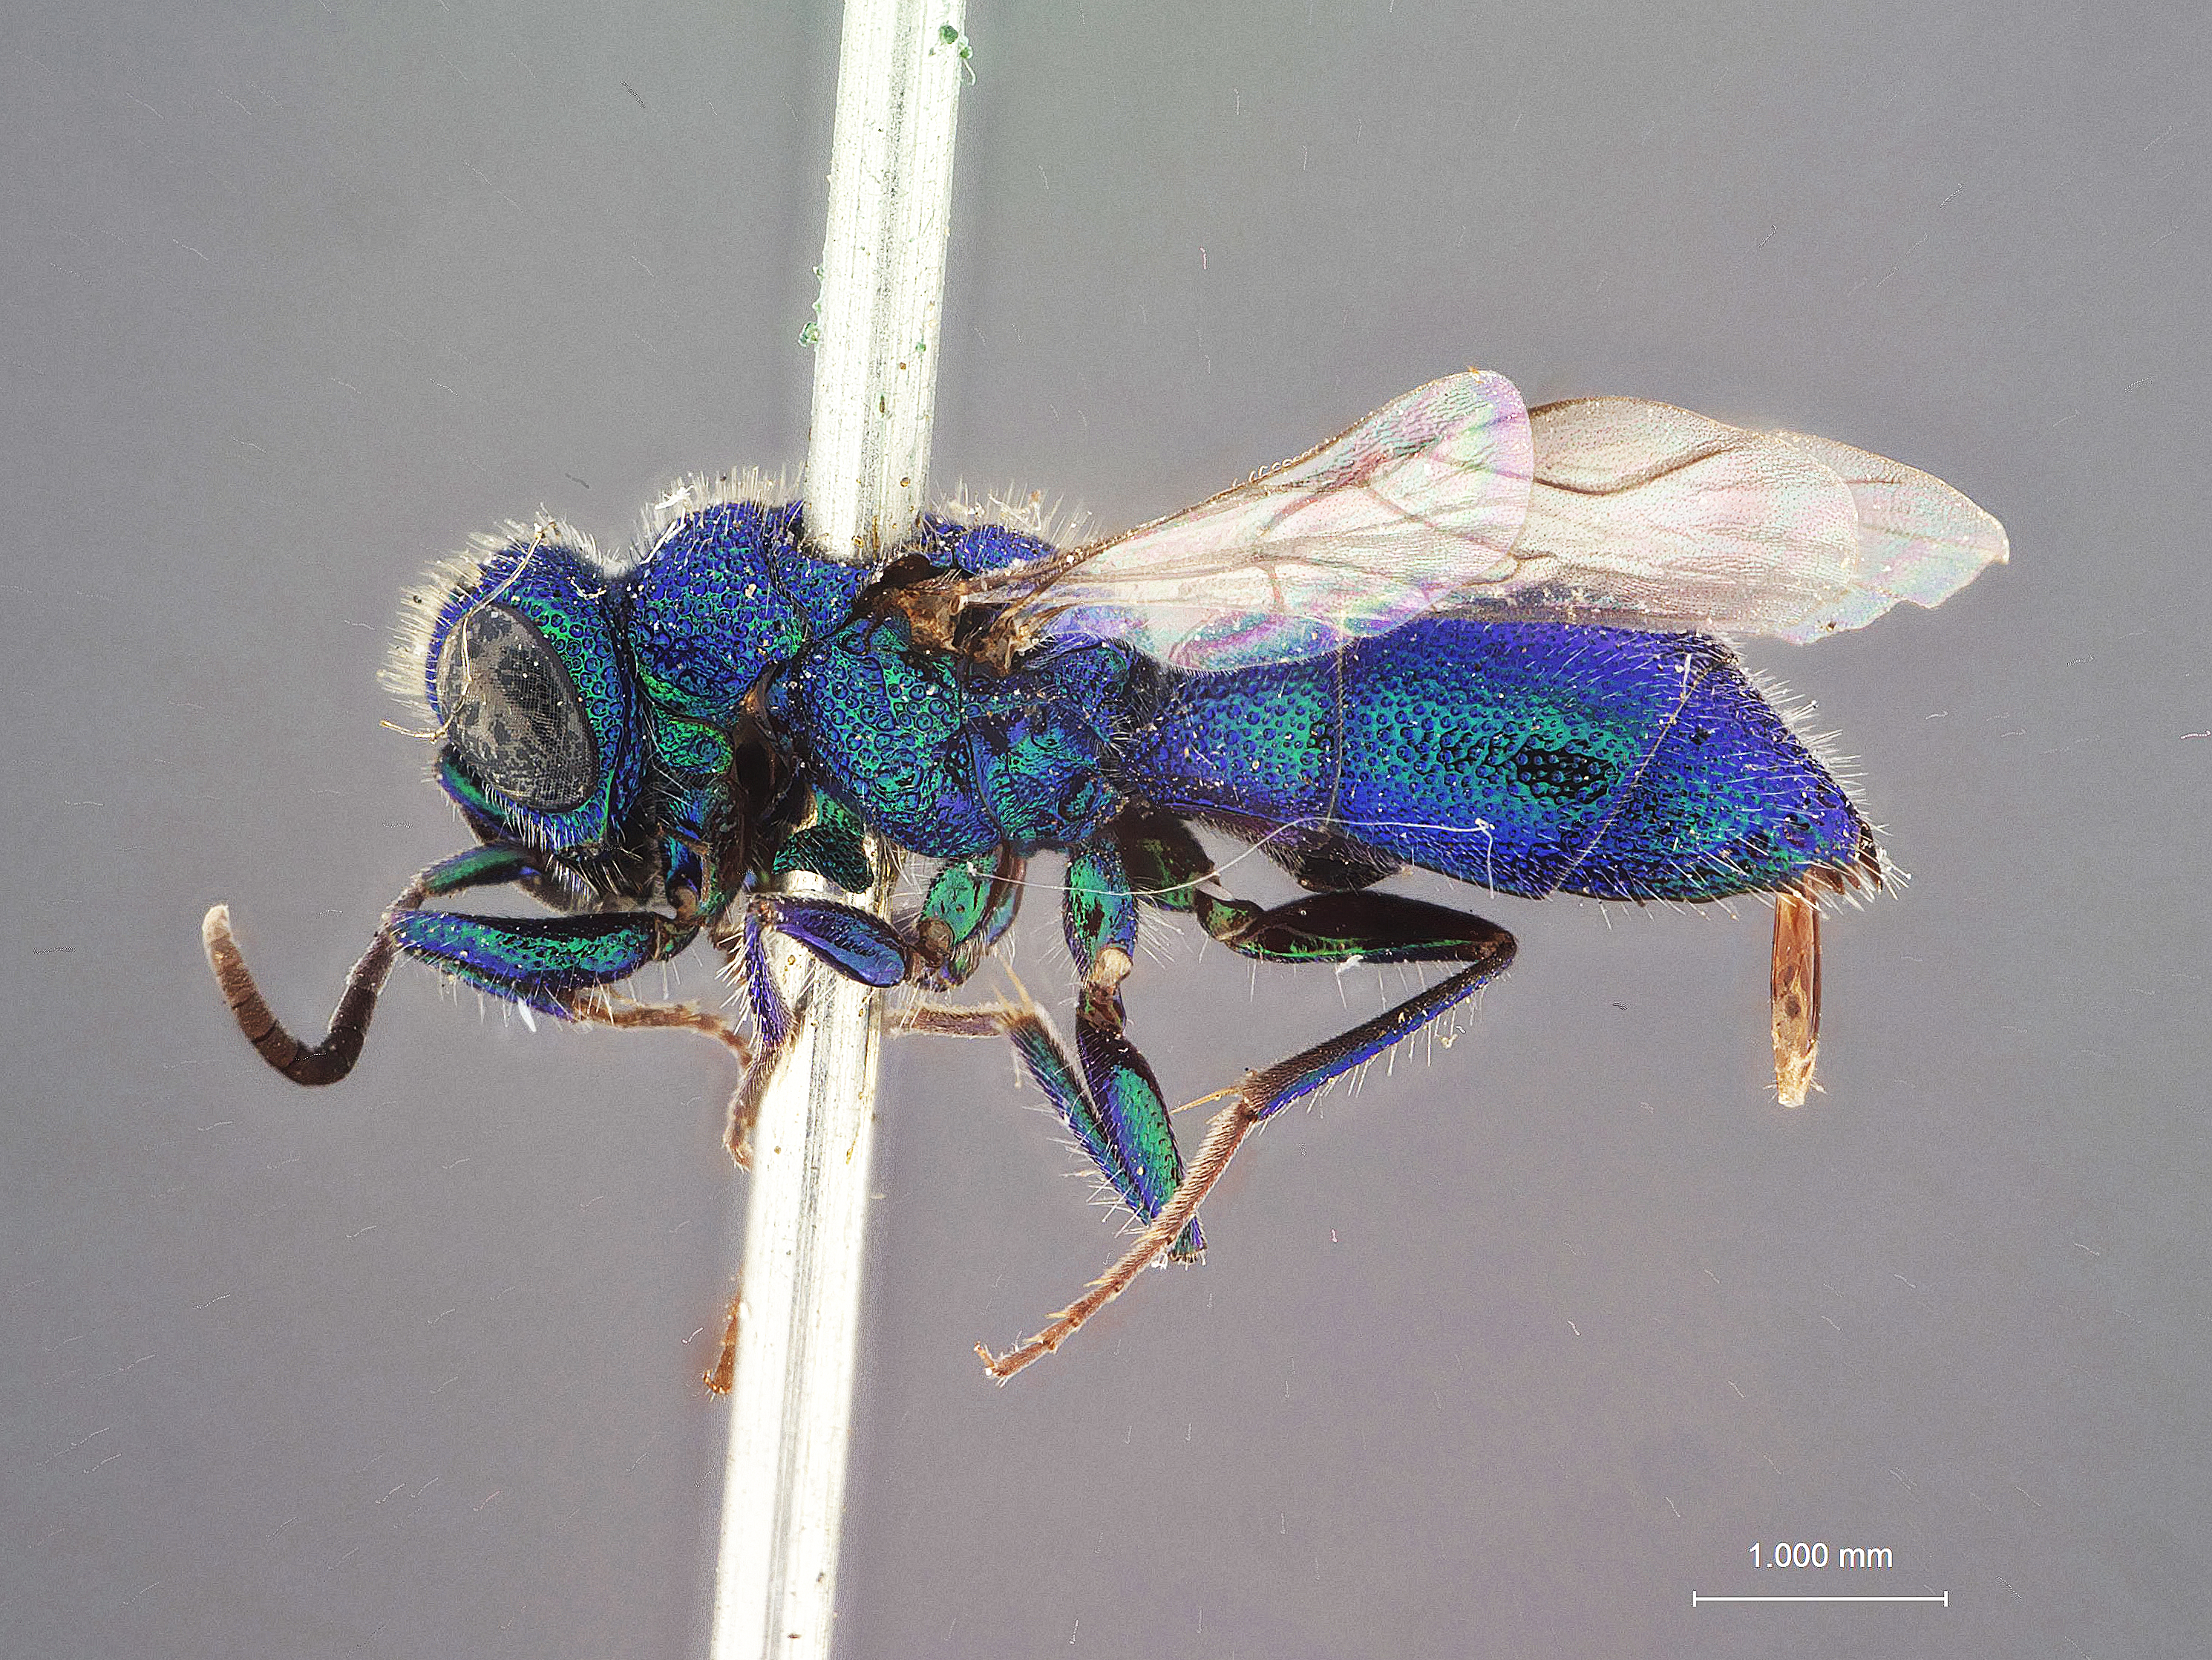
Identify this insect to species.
Chrysis amala
